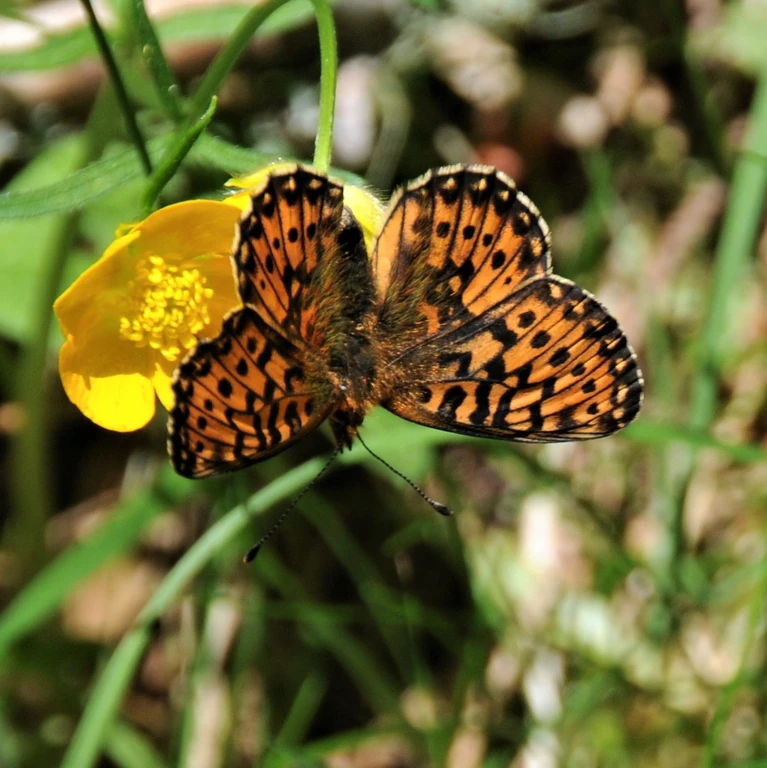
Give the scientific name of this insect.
Boloria euphrosyne (also Clossiana euphrosyne)
